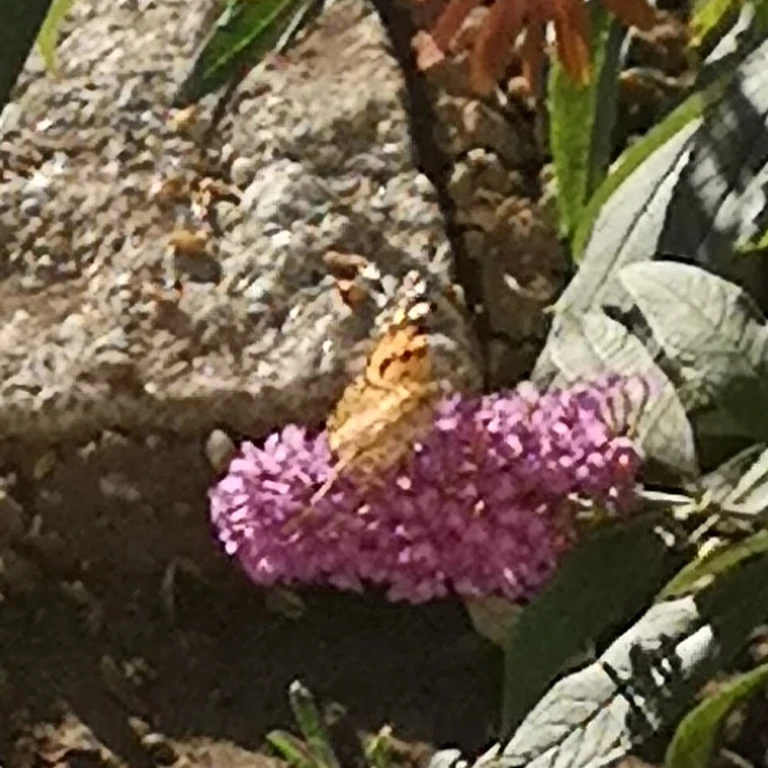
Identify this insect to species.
Vanessa cardui
